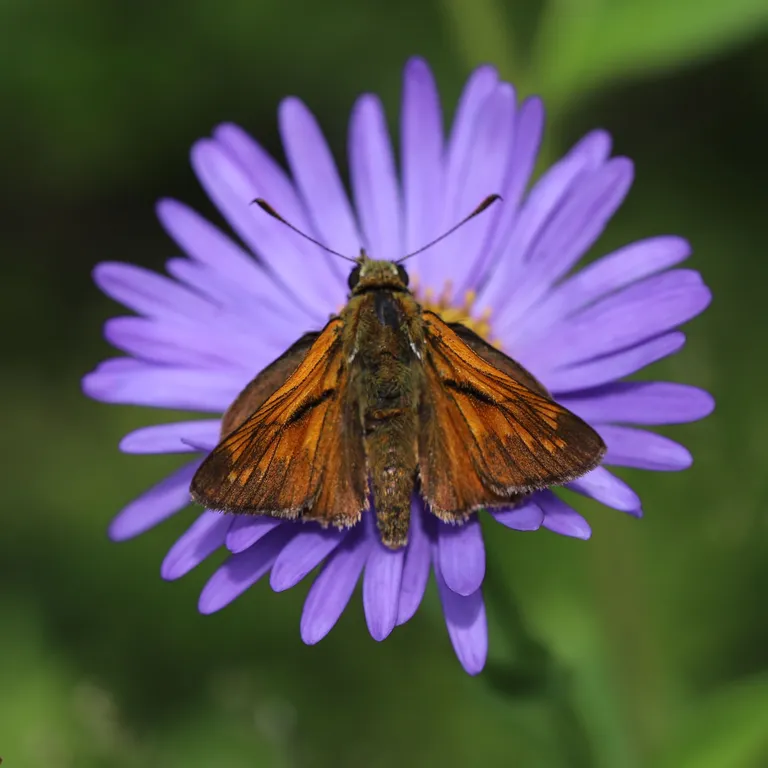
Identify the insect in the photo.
Ochlodes sylvanus (also Ochlodes venata)
